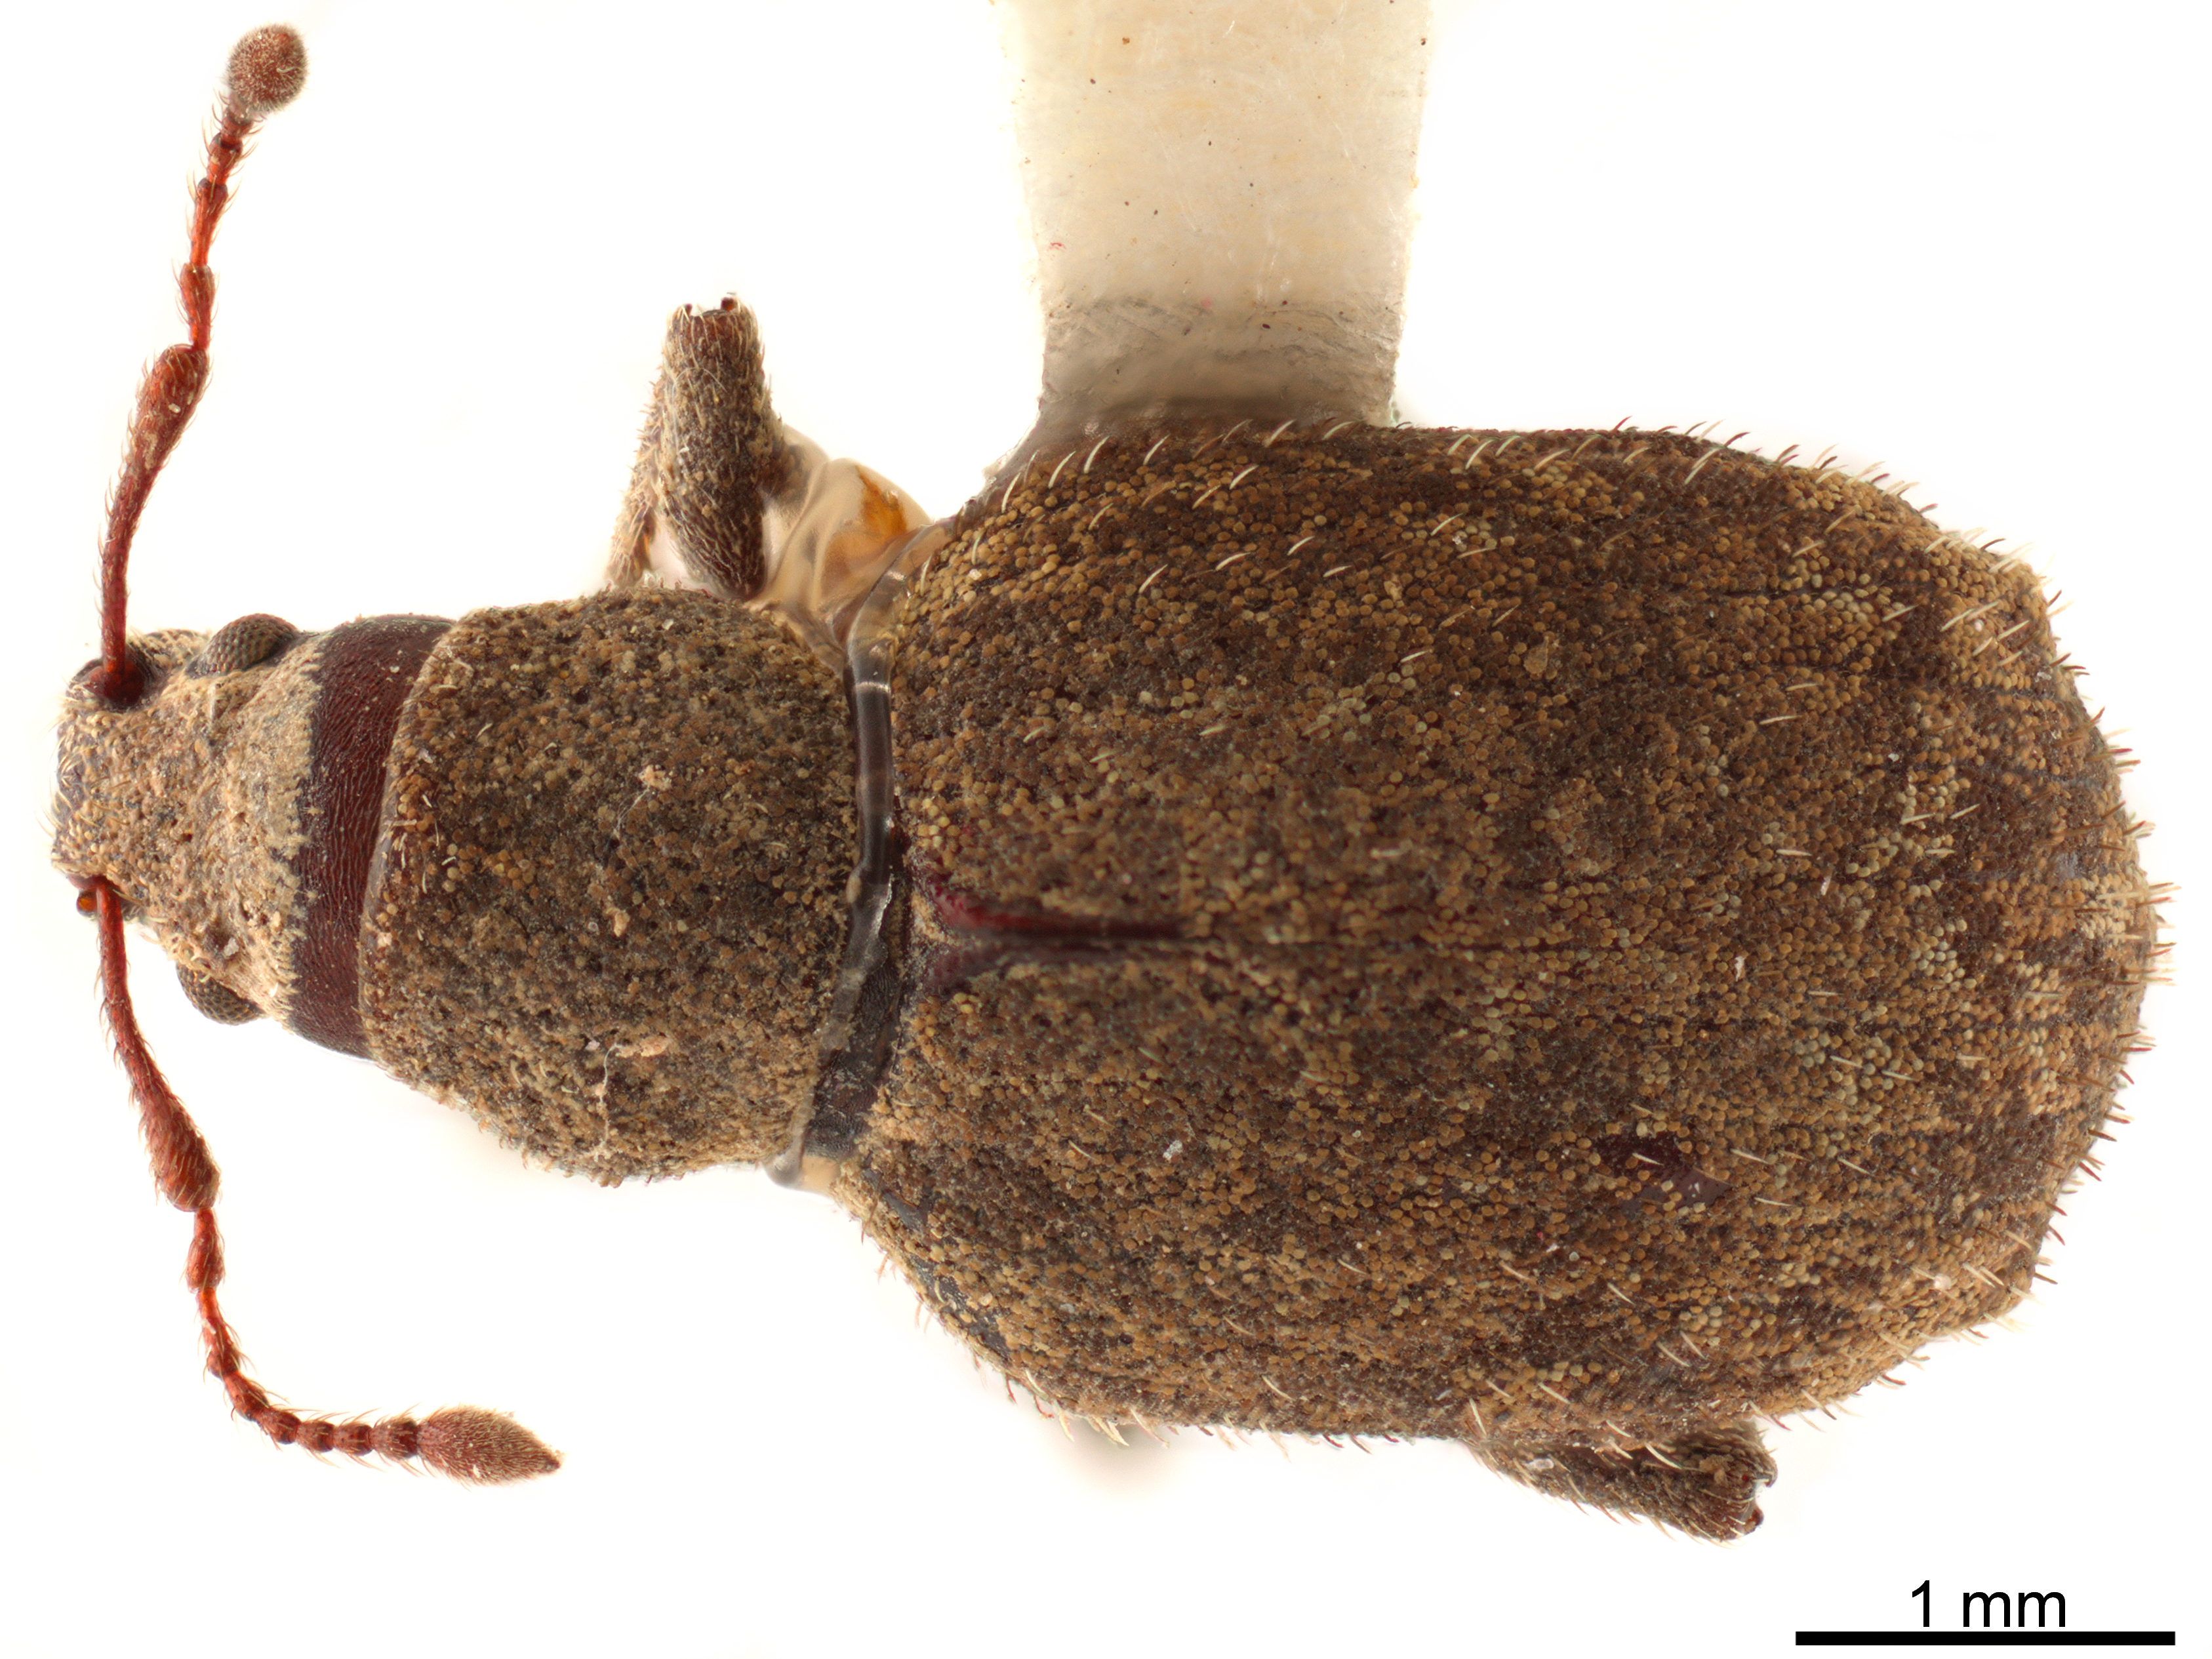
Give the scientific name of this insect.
Nemocestes tuberculatus
